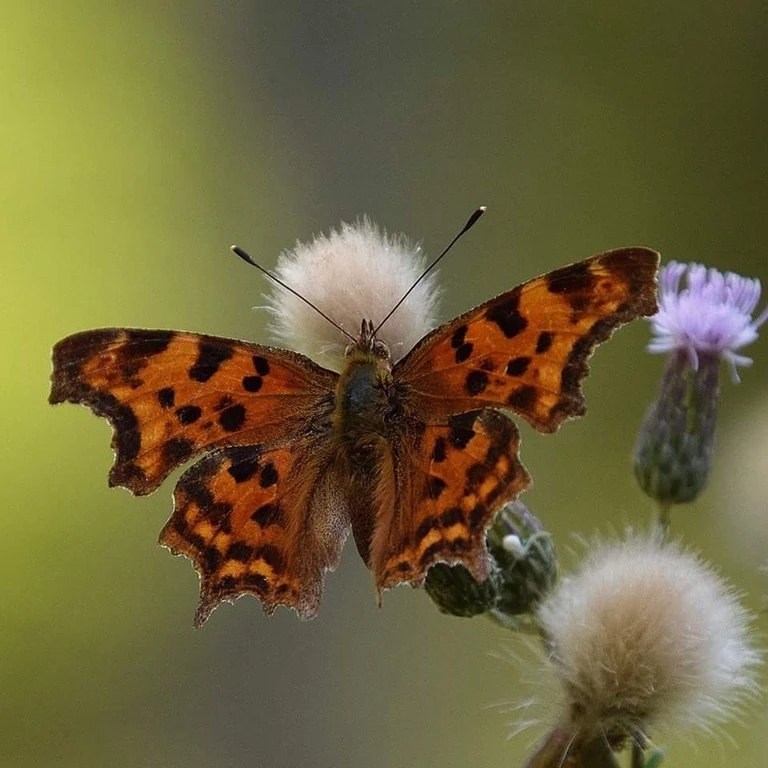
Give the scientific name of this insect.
Polygonia c-album
